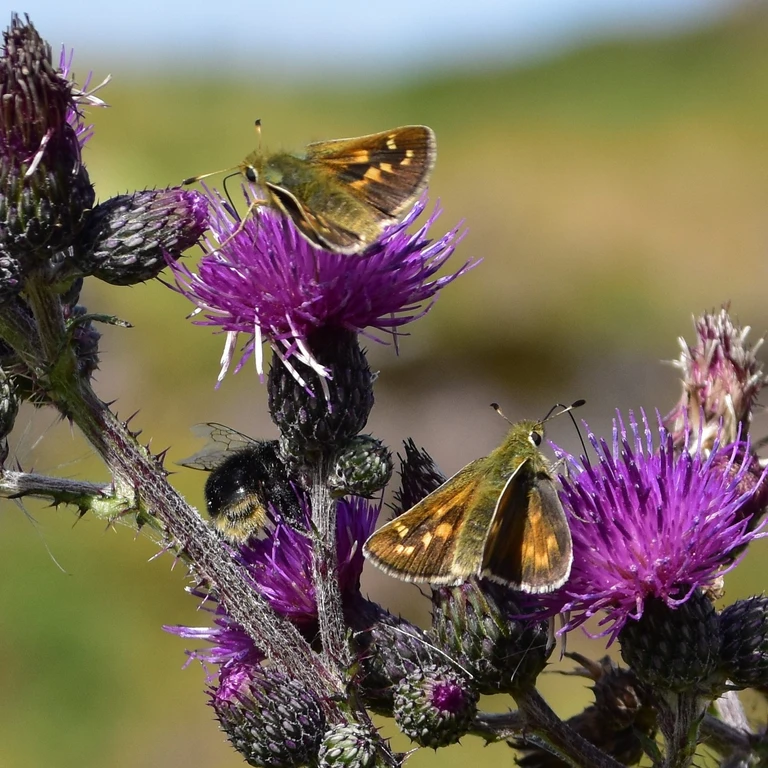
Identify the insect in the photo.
Hesperia comma
